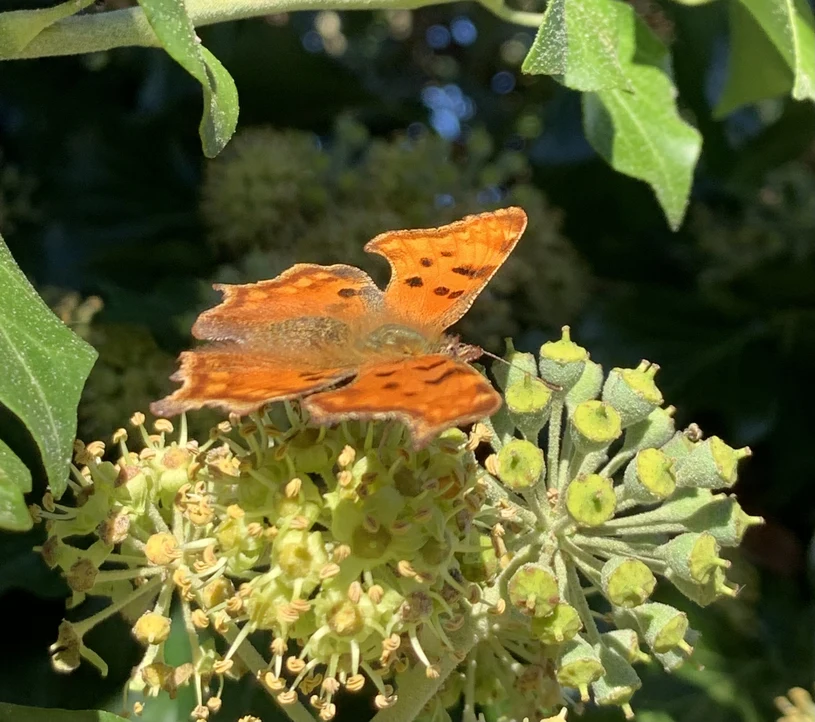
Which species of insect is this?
Polygonia c-album
